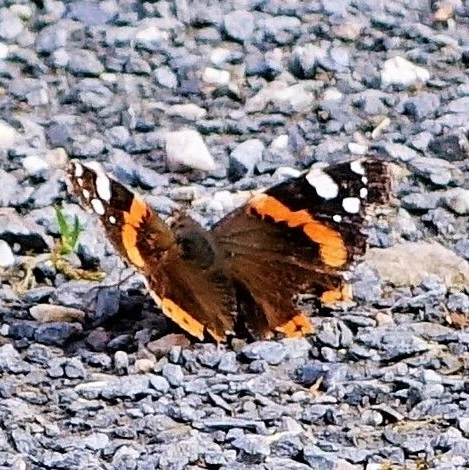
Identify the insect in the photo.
Vanessa atalanta
